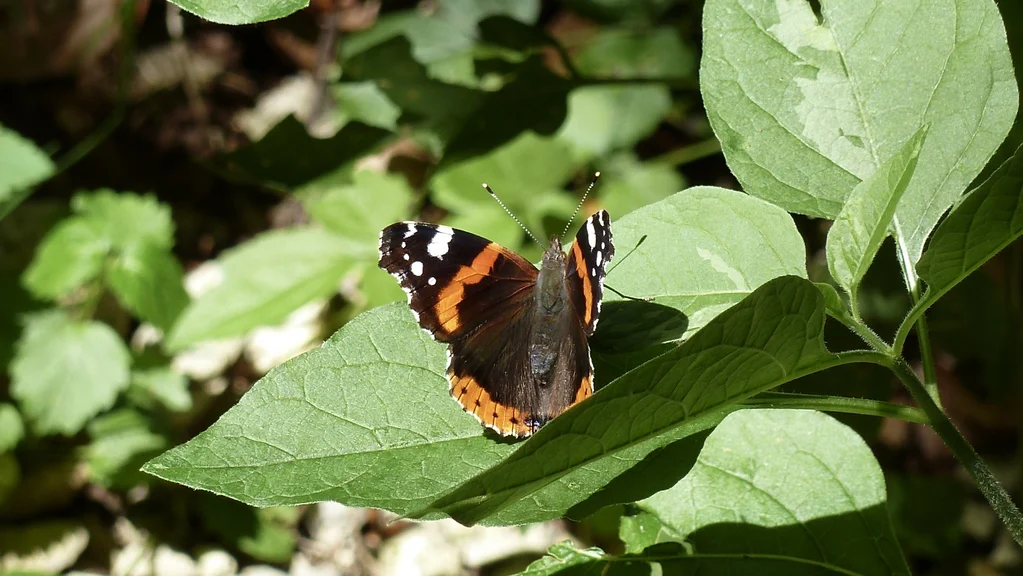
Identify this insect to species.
Vanessa atalanta
